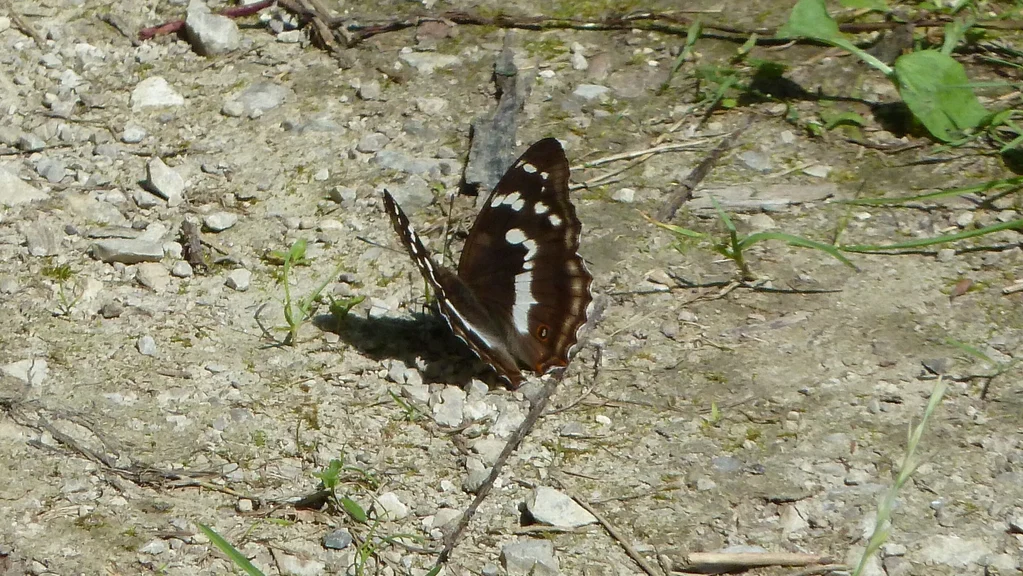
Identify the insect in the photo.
Apatura iris
